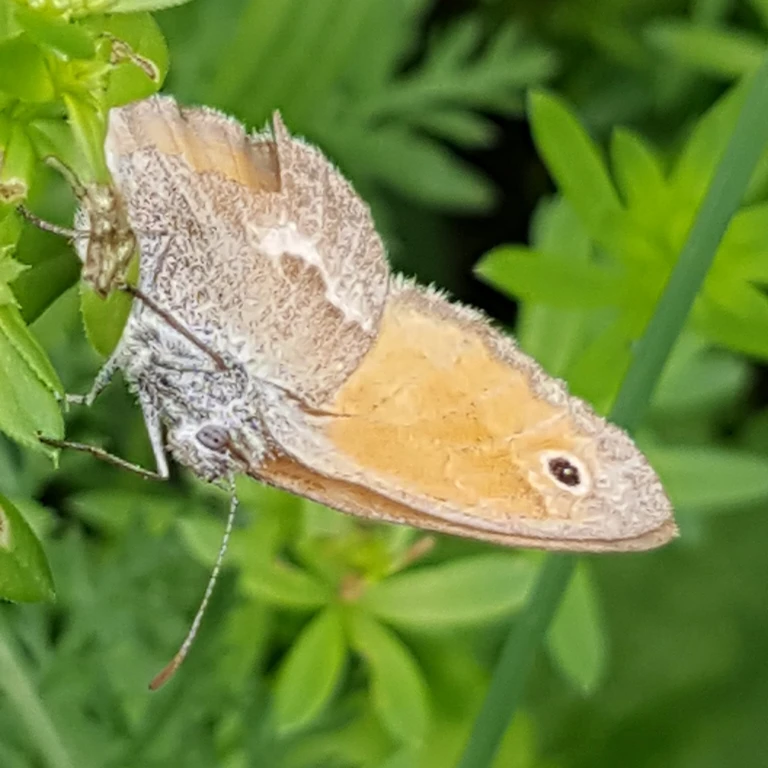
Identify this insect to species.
Coenonympha pamphilus
